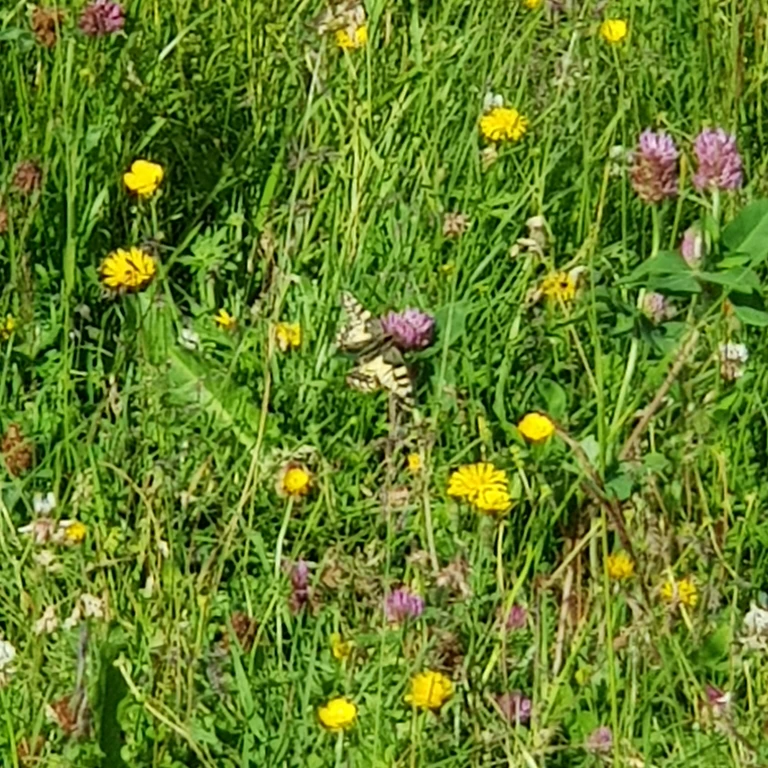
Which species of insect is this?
Papilio machaon
